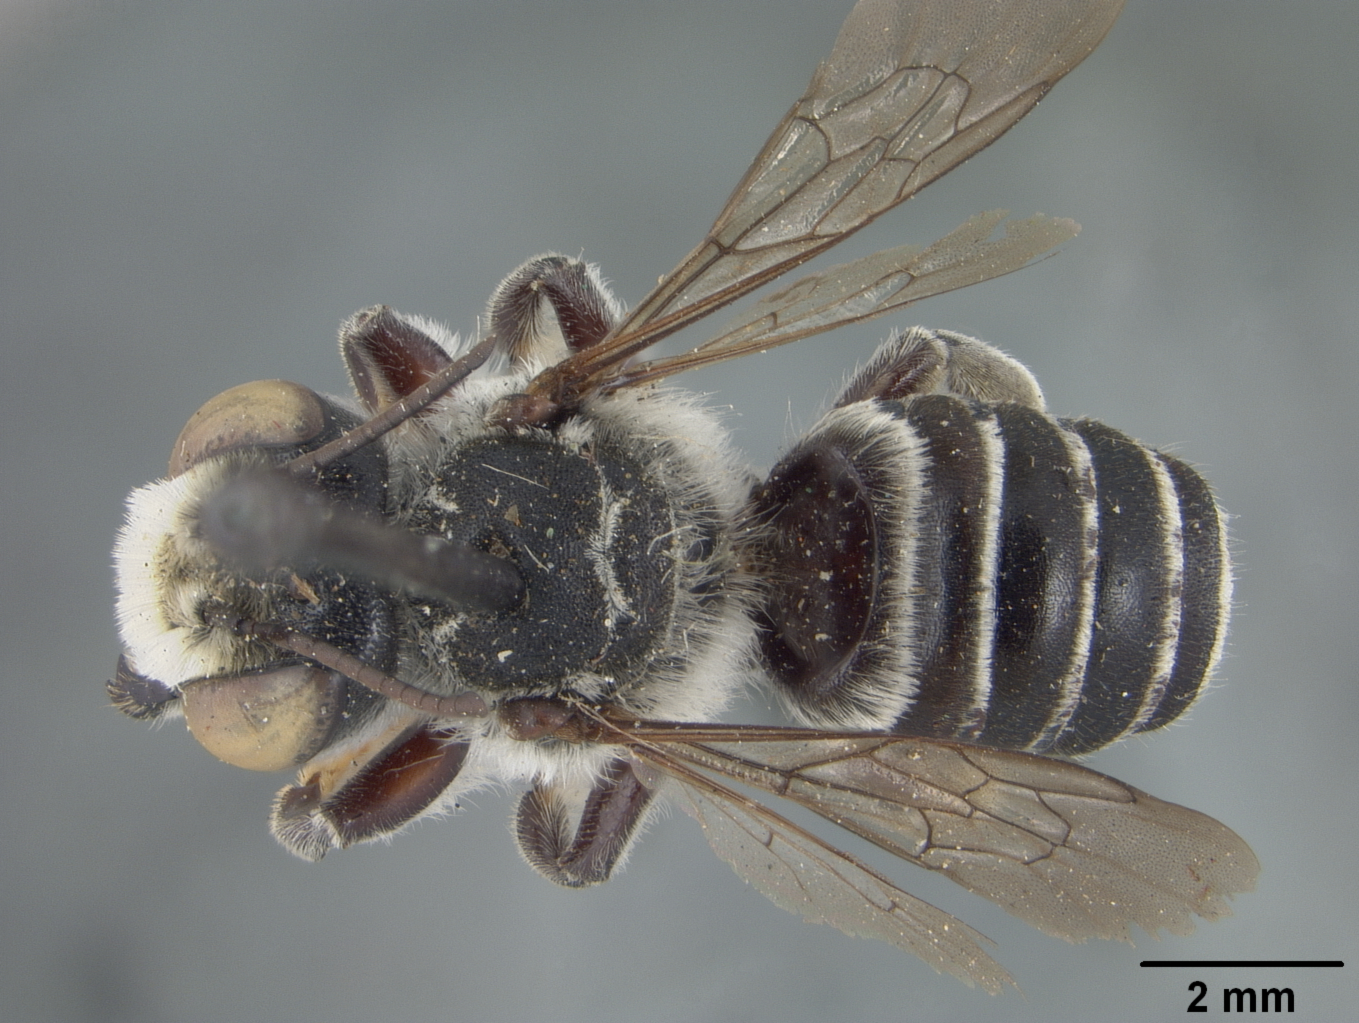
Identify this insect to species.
Megachile brimleyi
